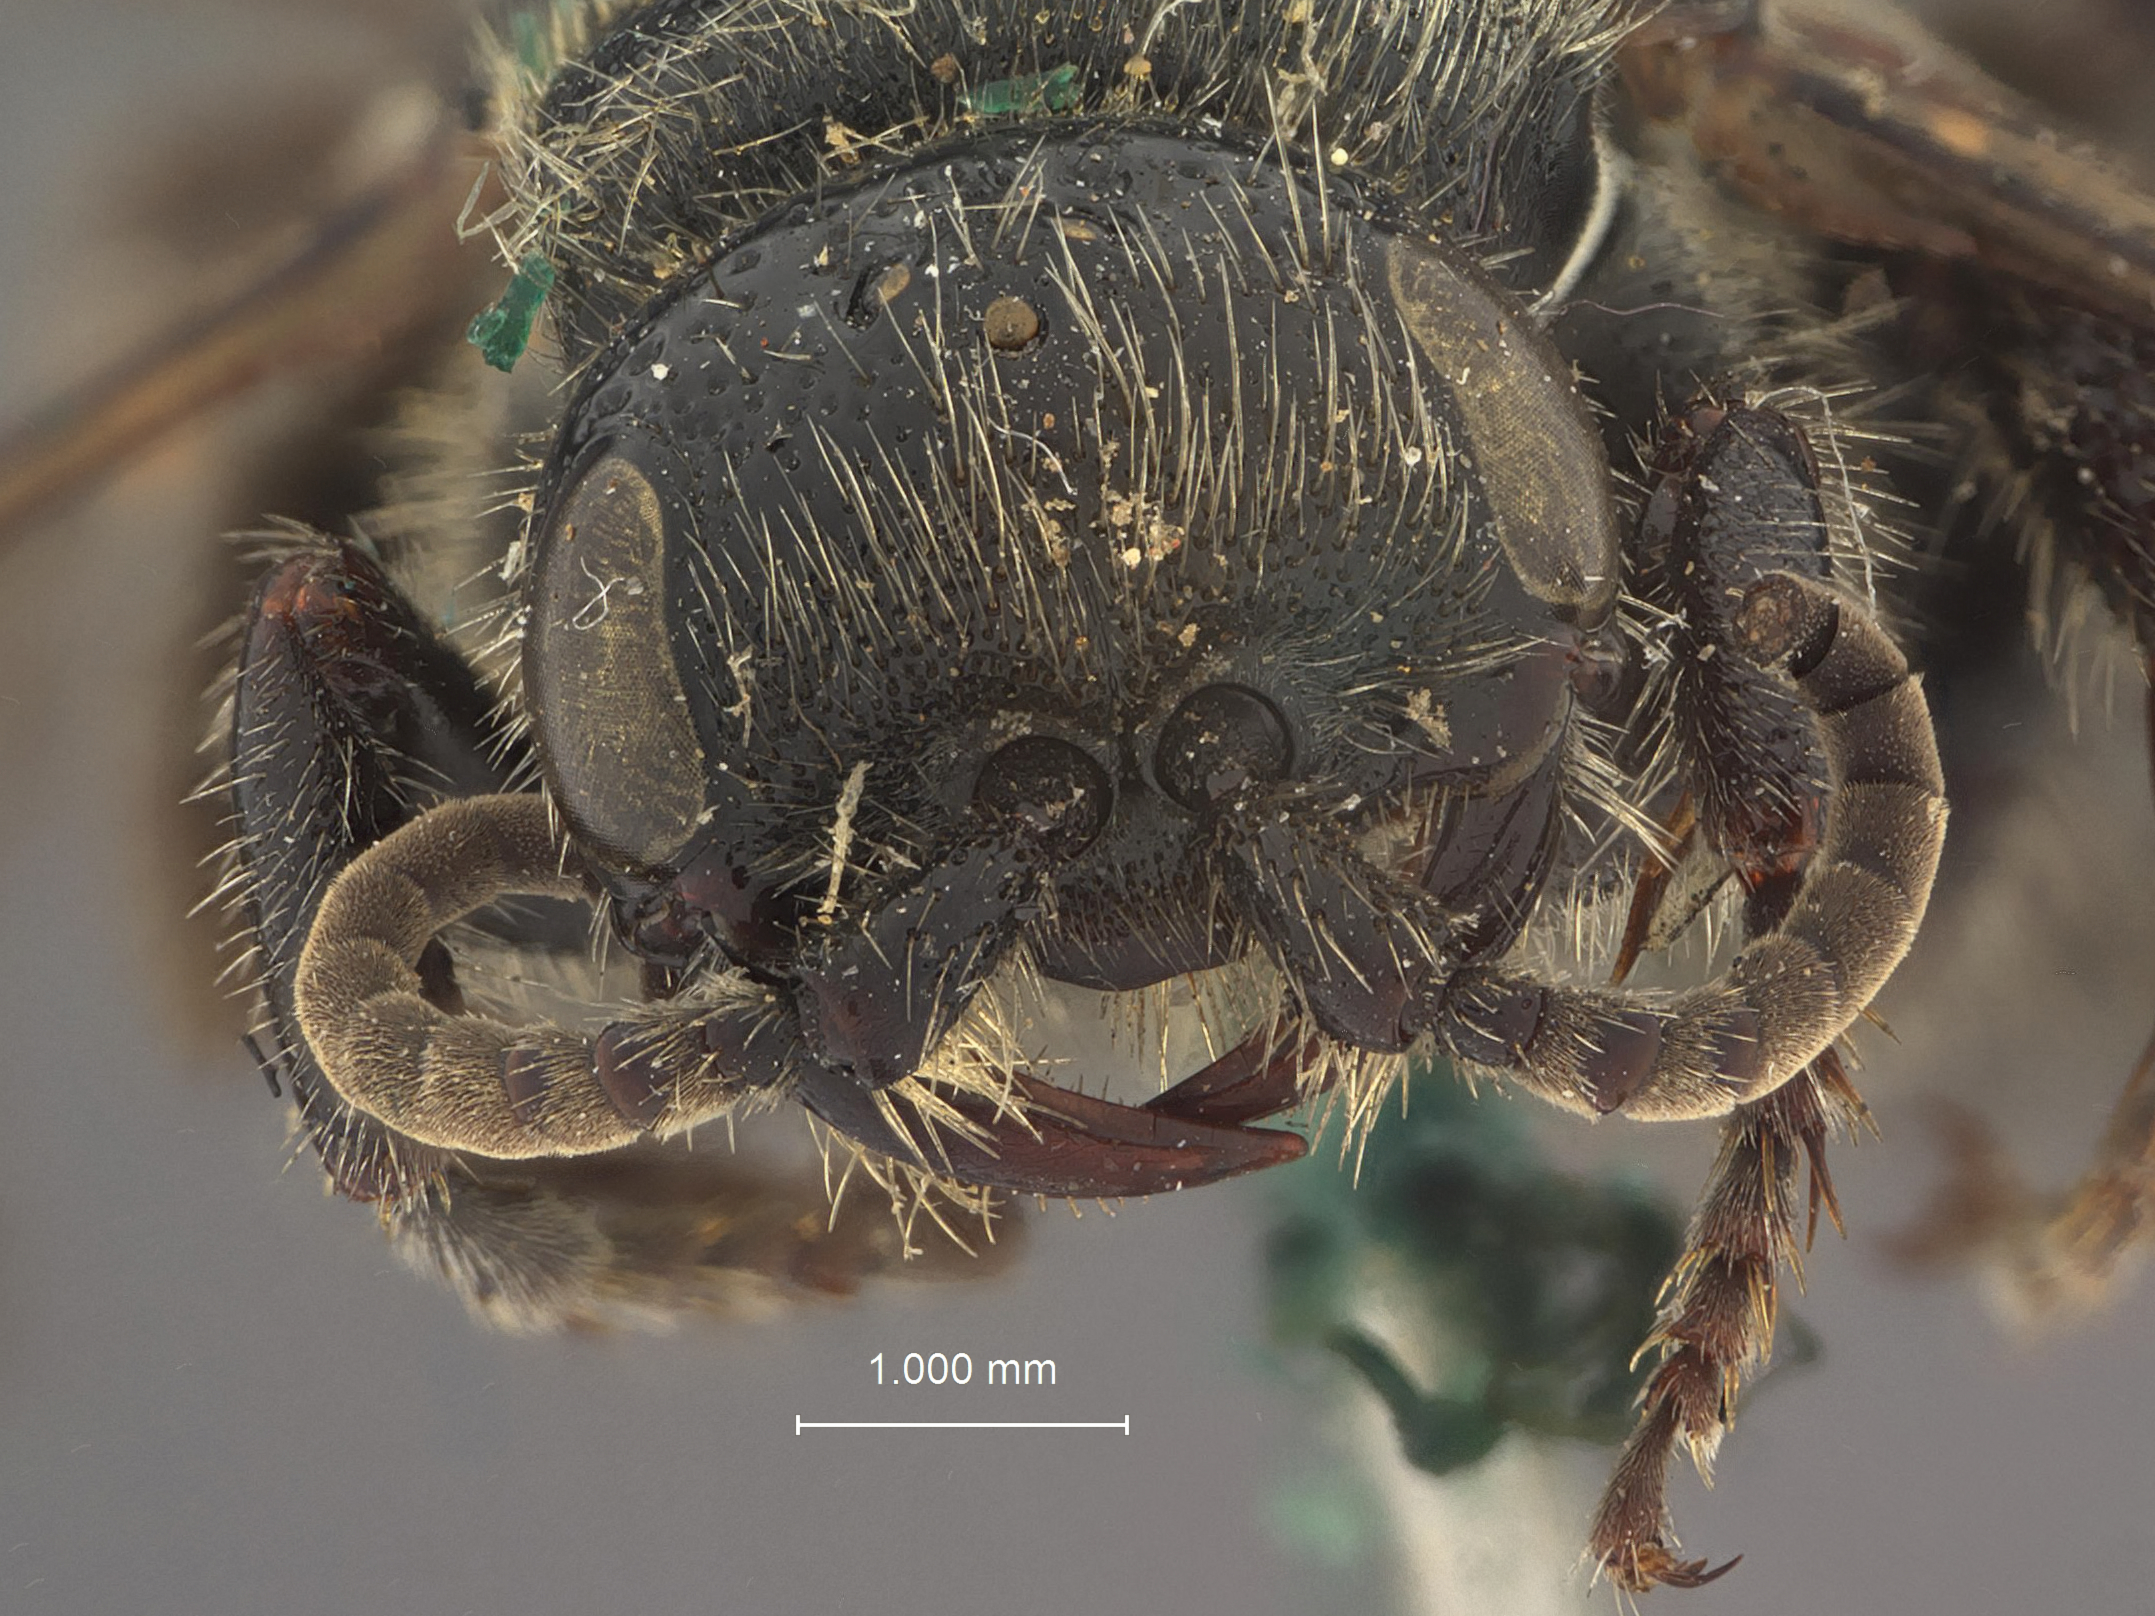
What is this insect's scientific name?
Tiphia micropuntata
